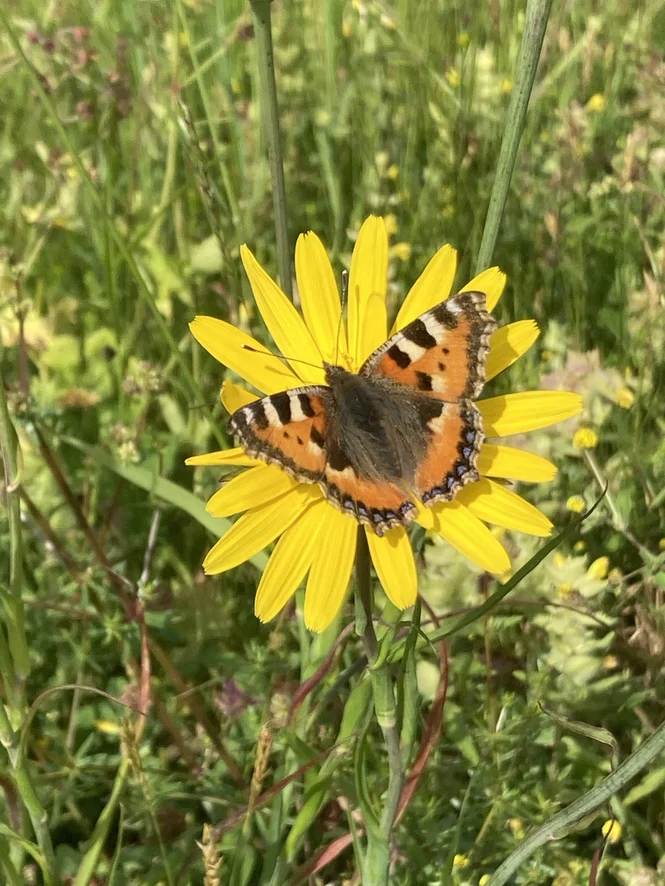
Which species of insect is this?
Aglais urticae
